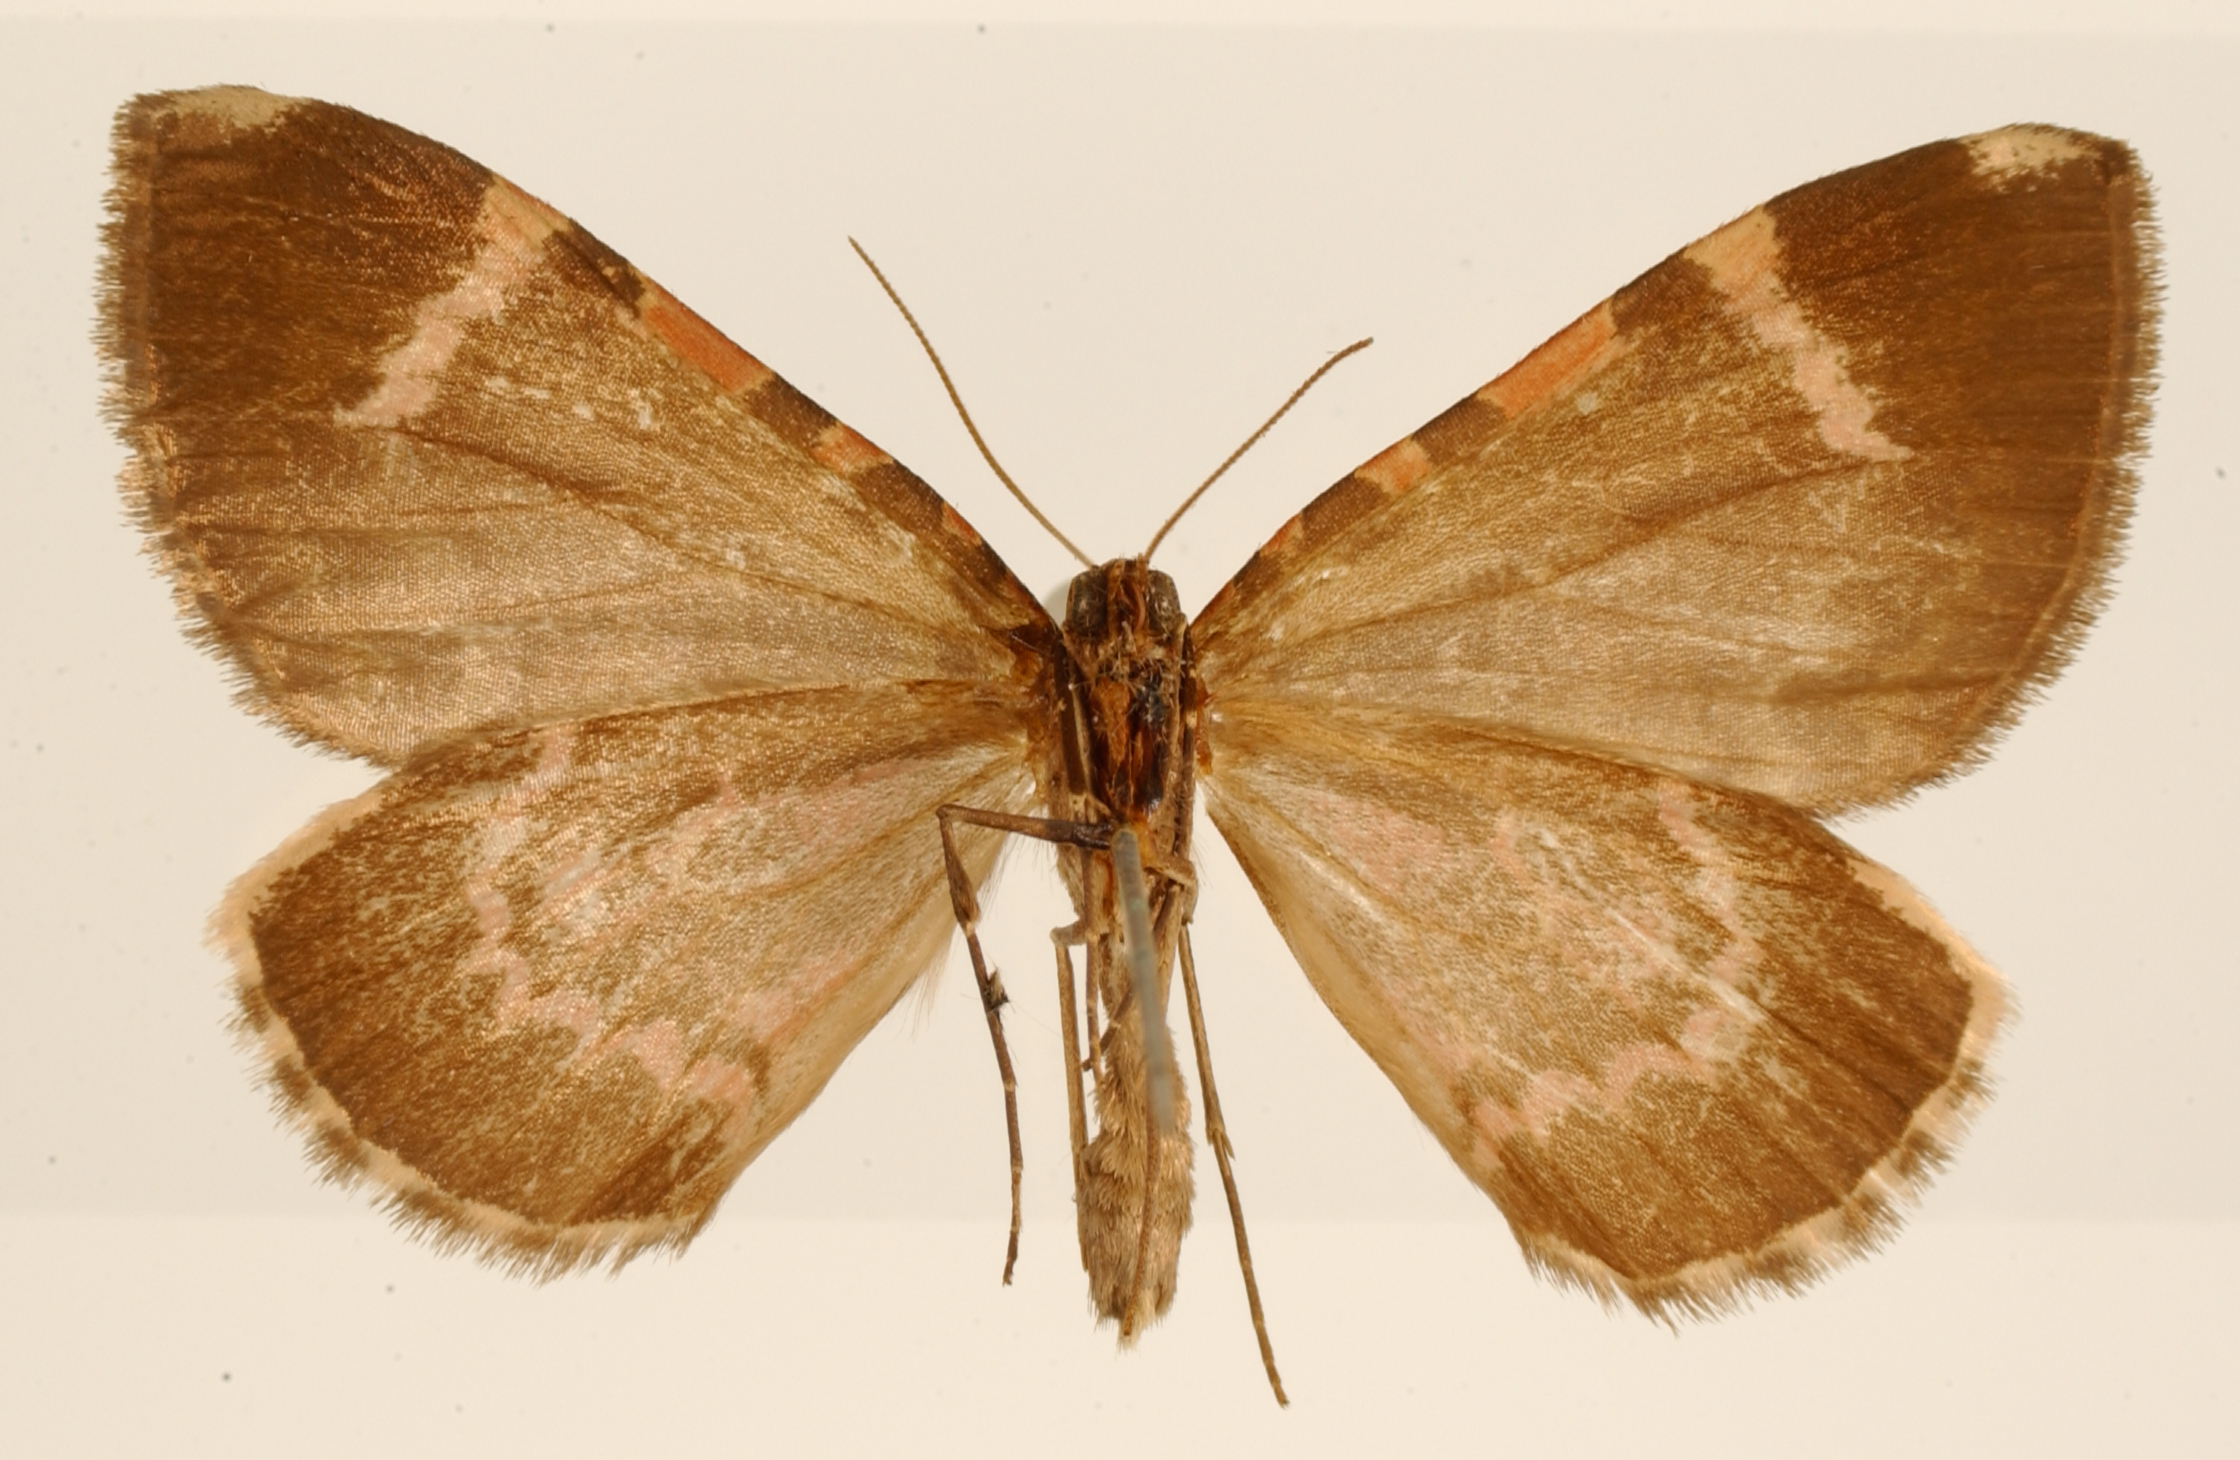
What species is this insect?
Erebochlora schausi
